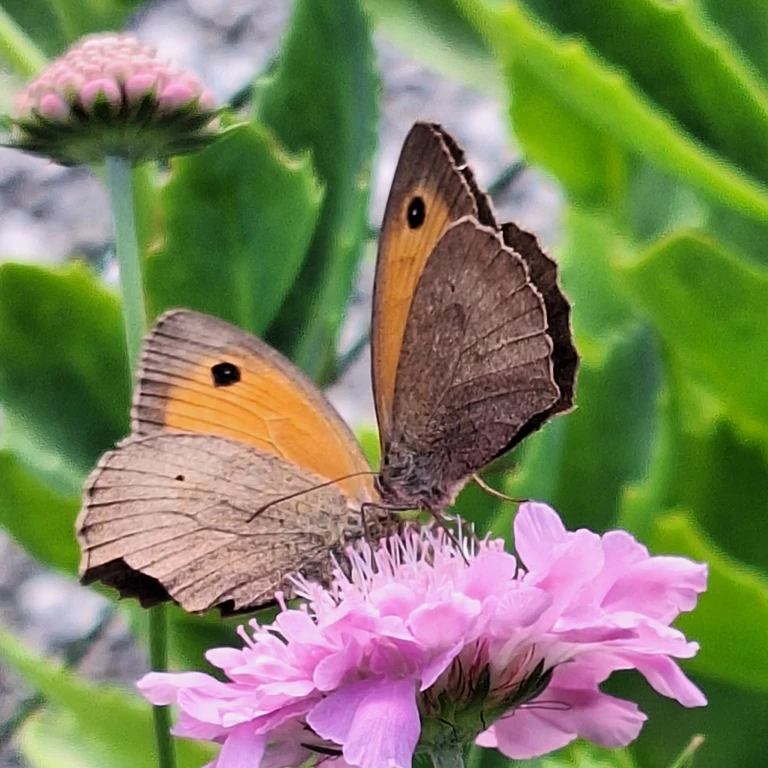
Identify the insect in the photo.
Maniola jurtina
